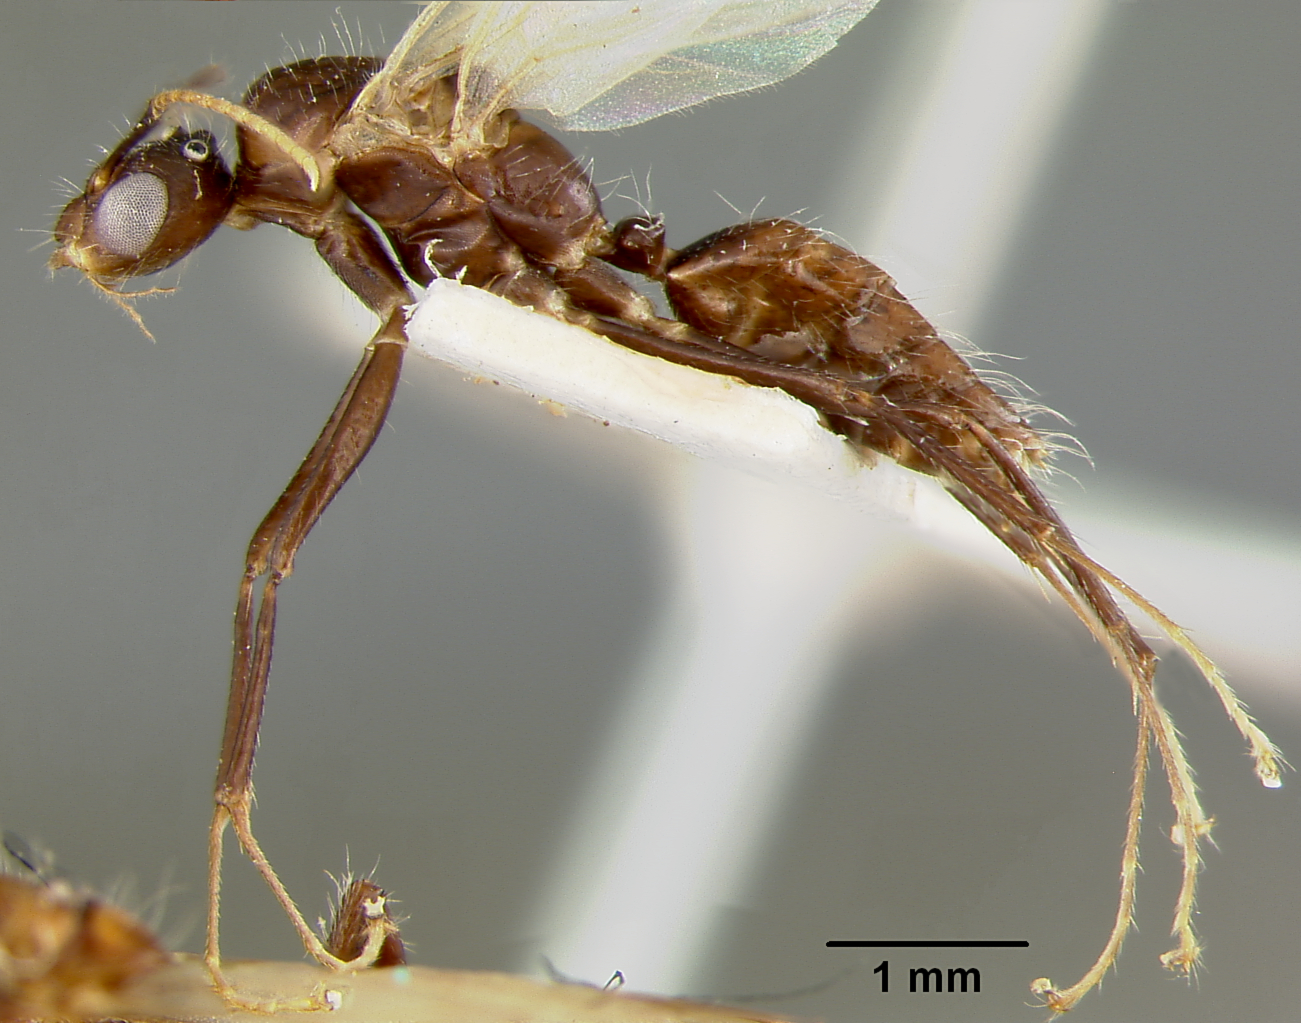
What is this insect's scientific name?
Camponotus sexguttatus
